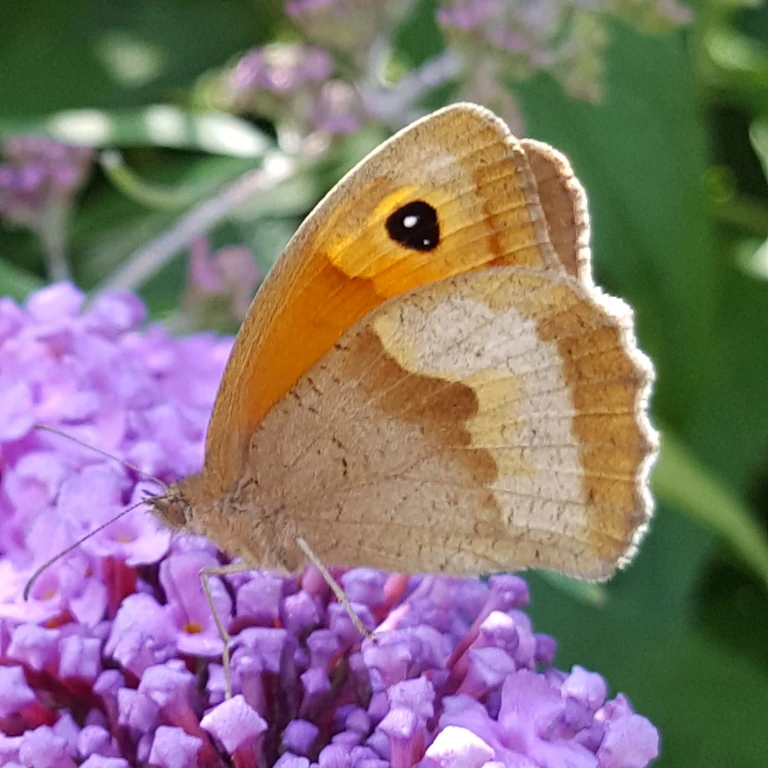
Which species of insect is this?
Maniola jurtina
